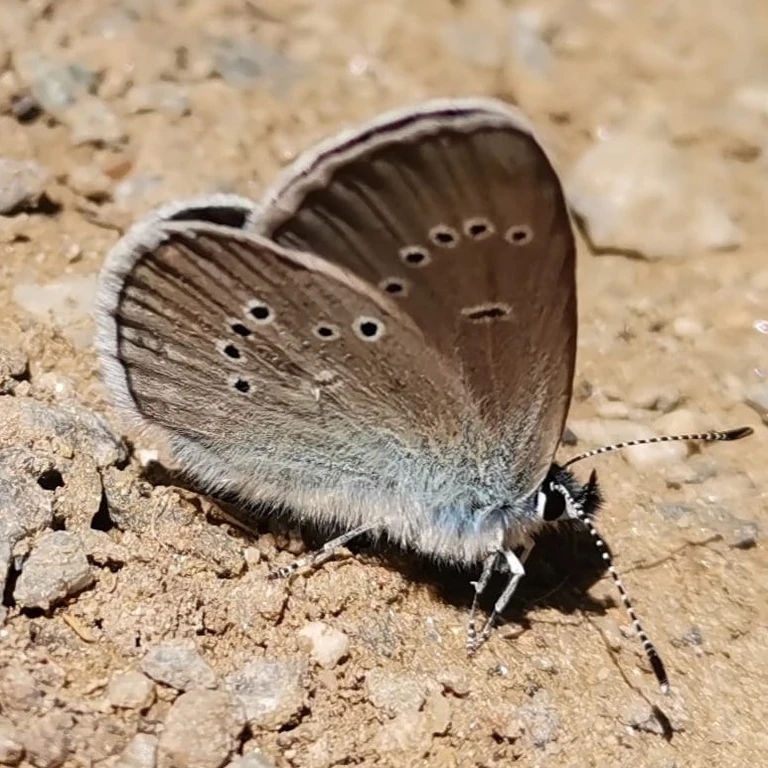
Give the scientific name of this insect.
Cyaniris semiargus
